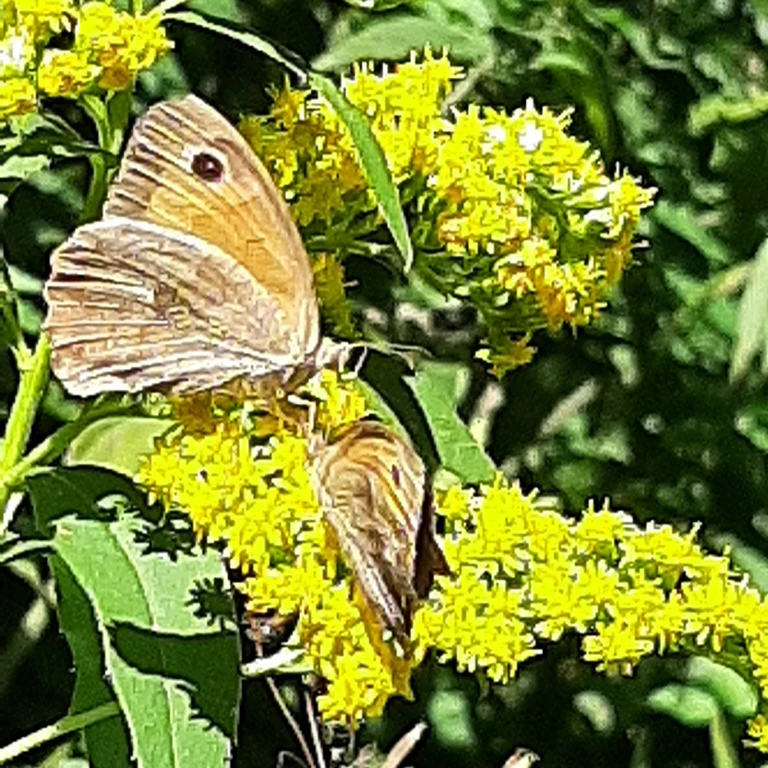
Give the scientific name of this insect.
Maniola jurtina
